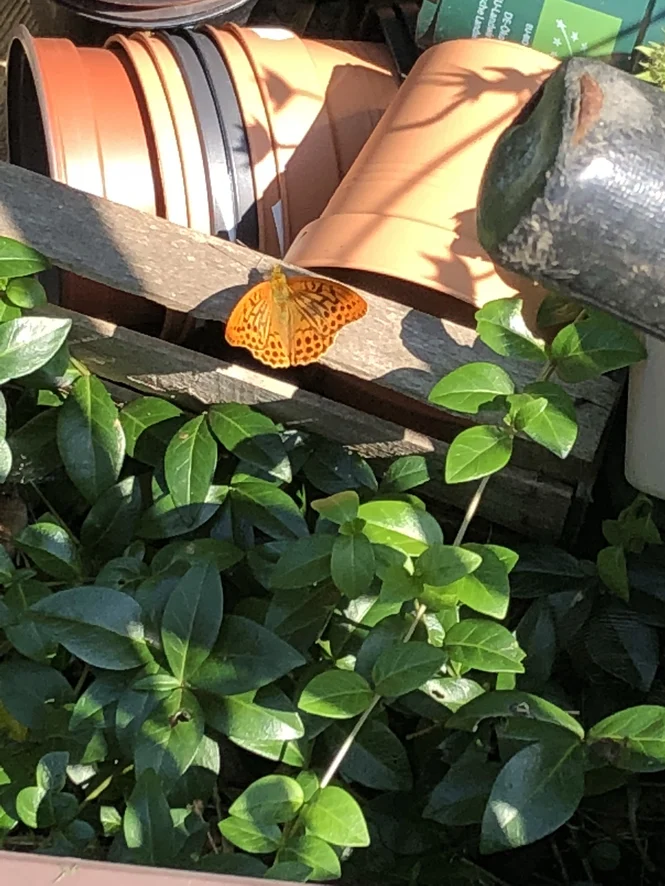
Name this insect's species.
Argynnis paphia
